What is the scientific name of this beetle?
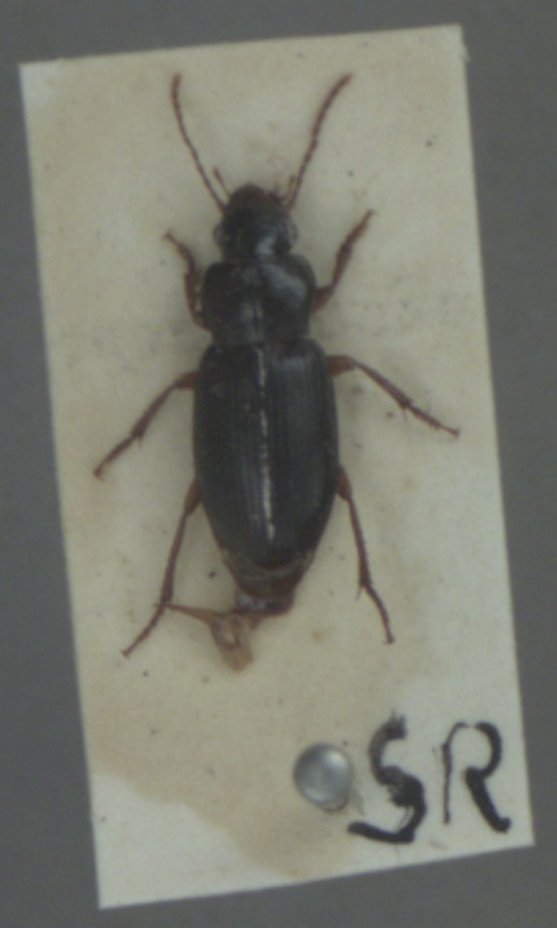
Ophonus rufibarbis
